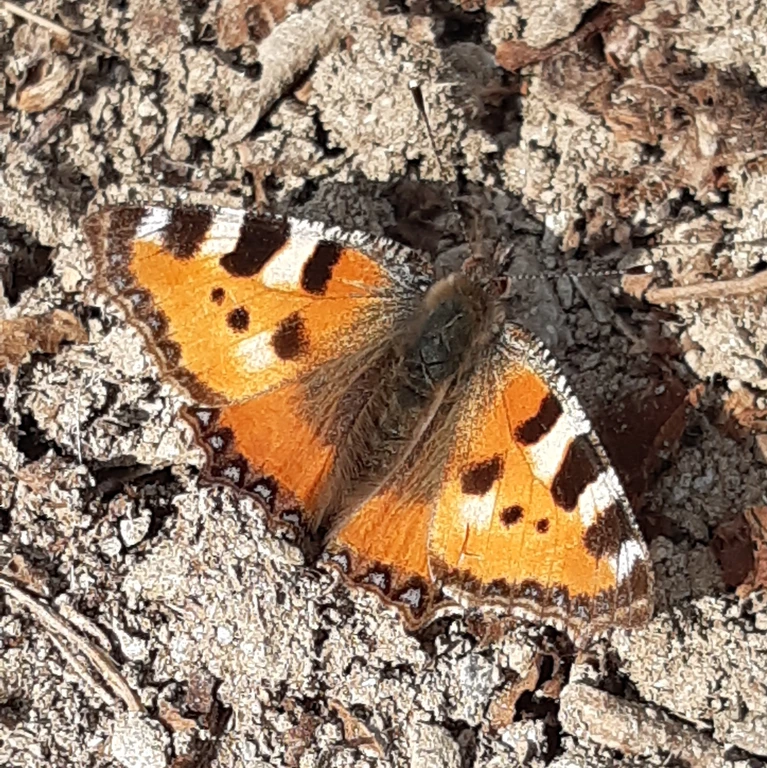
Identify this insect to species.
Aglais urticae
